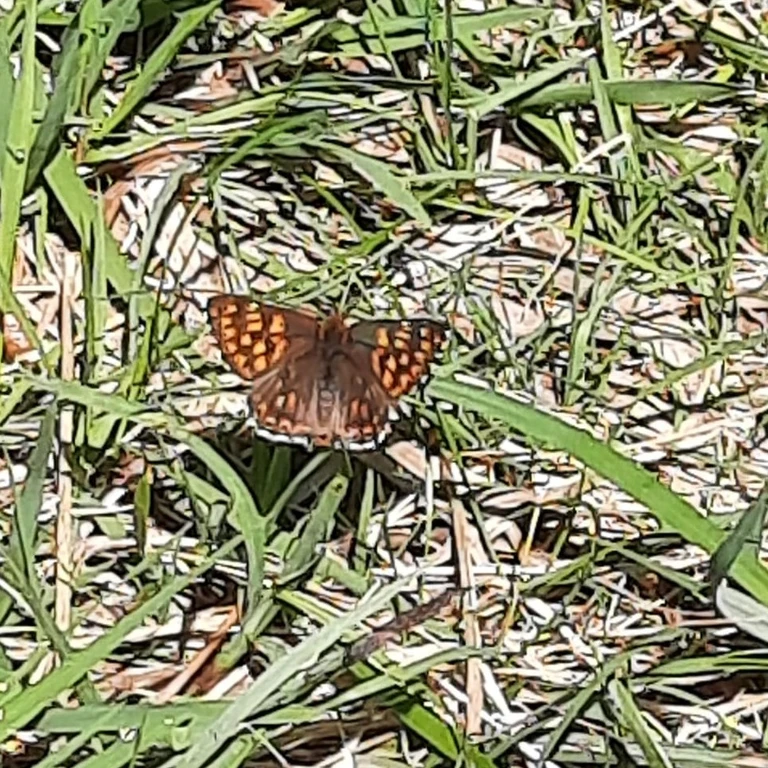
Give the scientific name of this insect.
Hamearis lucina
